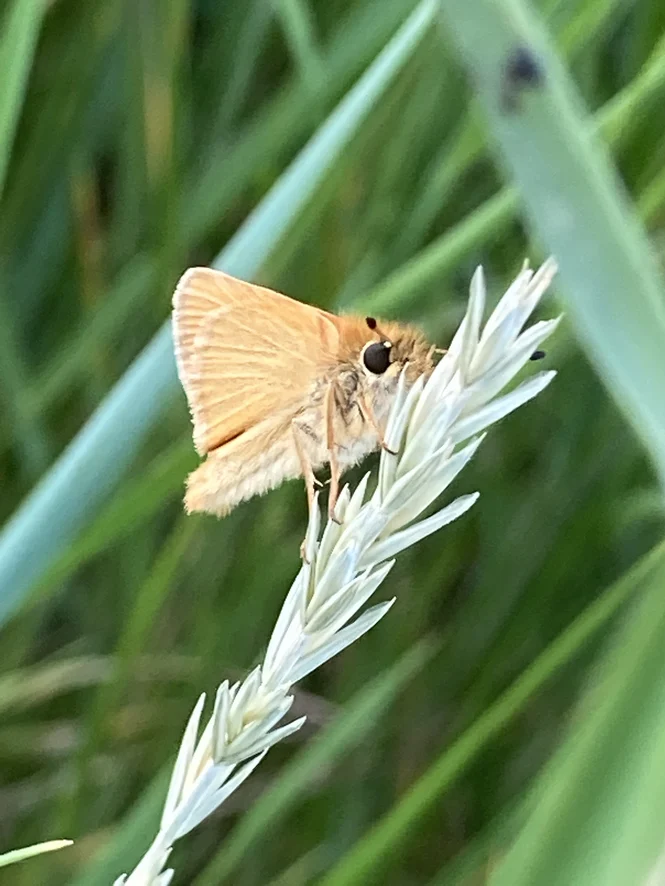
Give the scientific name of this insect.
Thymelicus lineola
